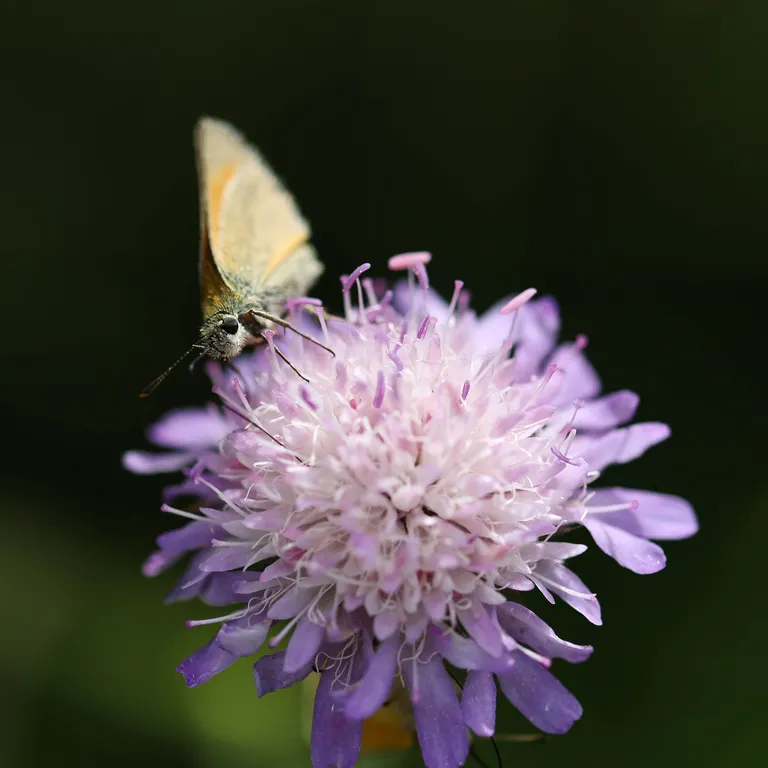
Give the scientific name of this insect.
Thymelicus sylvestris
